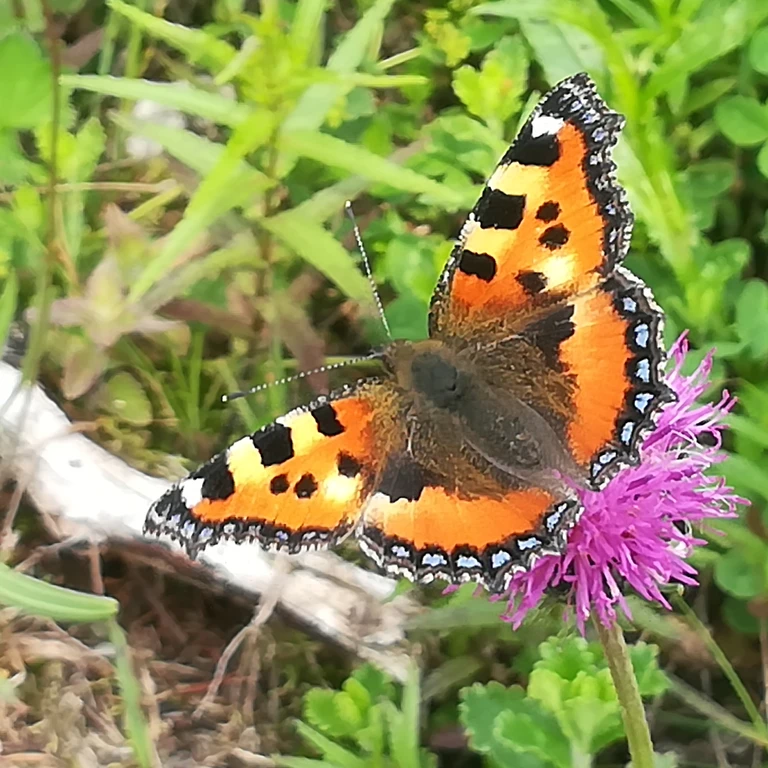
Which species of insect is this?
Aglais urticae
